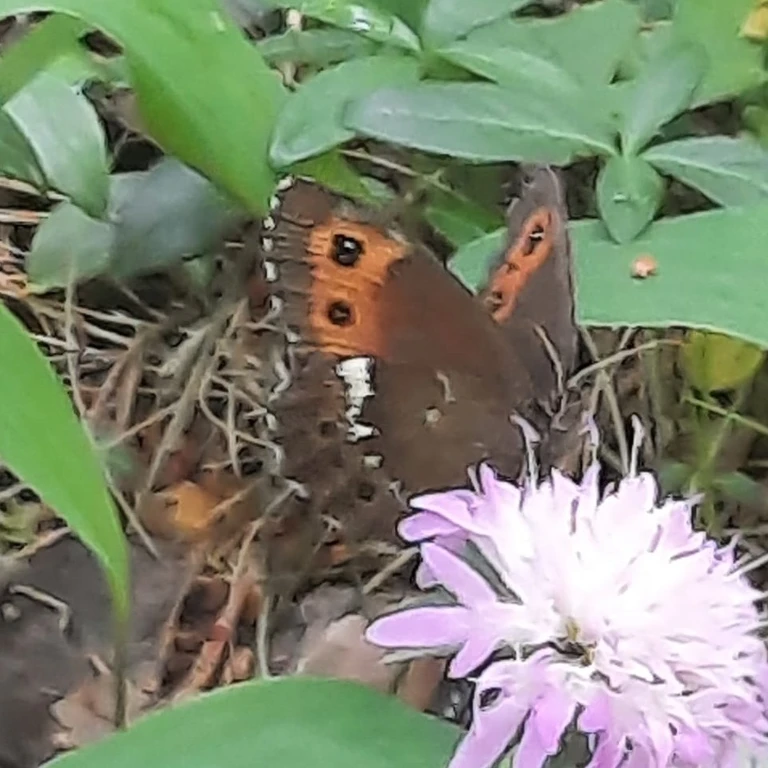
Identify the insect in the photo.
Erebia ligea
